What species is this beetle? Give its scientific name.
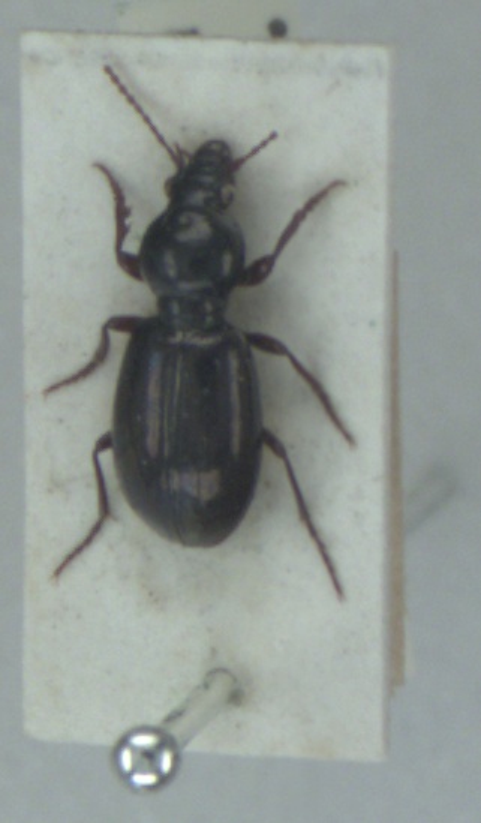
Miscodera arctica
